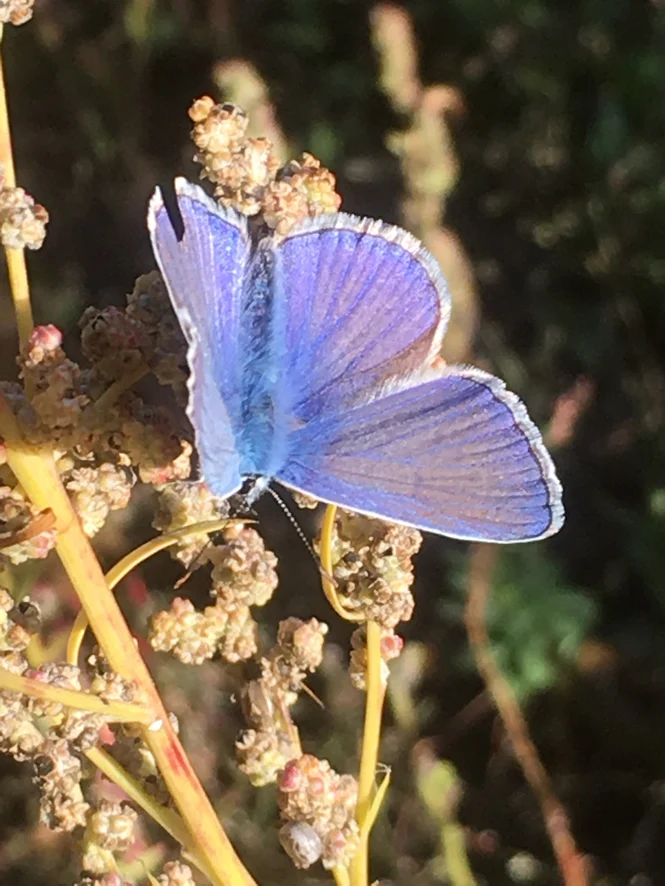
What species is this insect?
Polyommatus icarus
